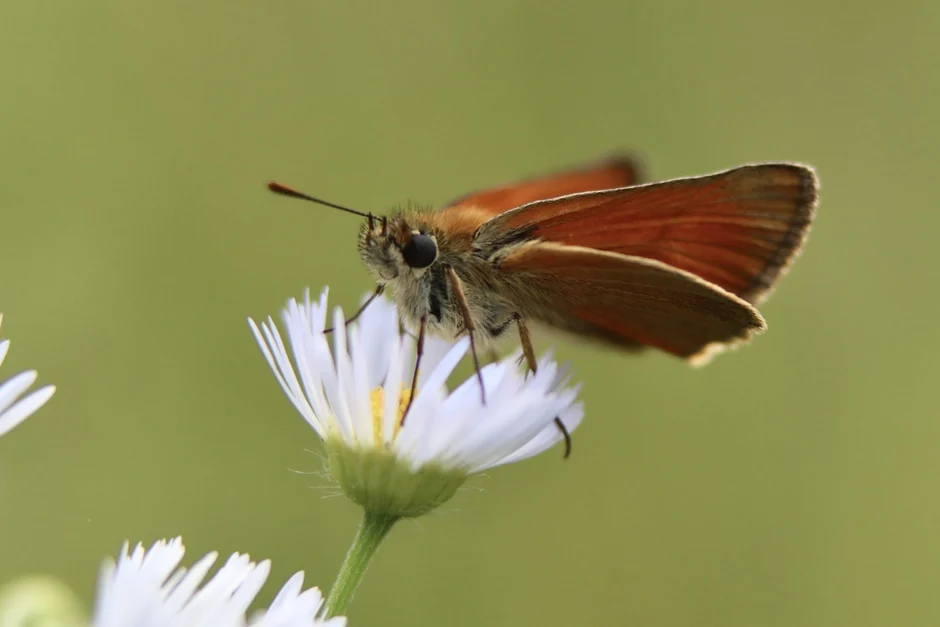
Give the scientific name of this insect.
Thymelicus sylvestris
